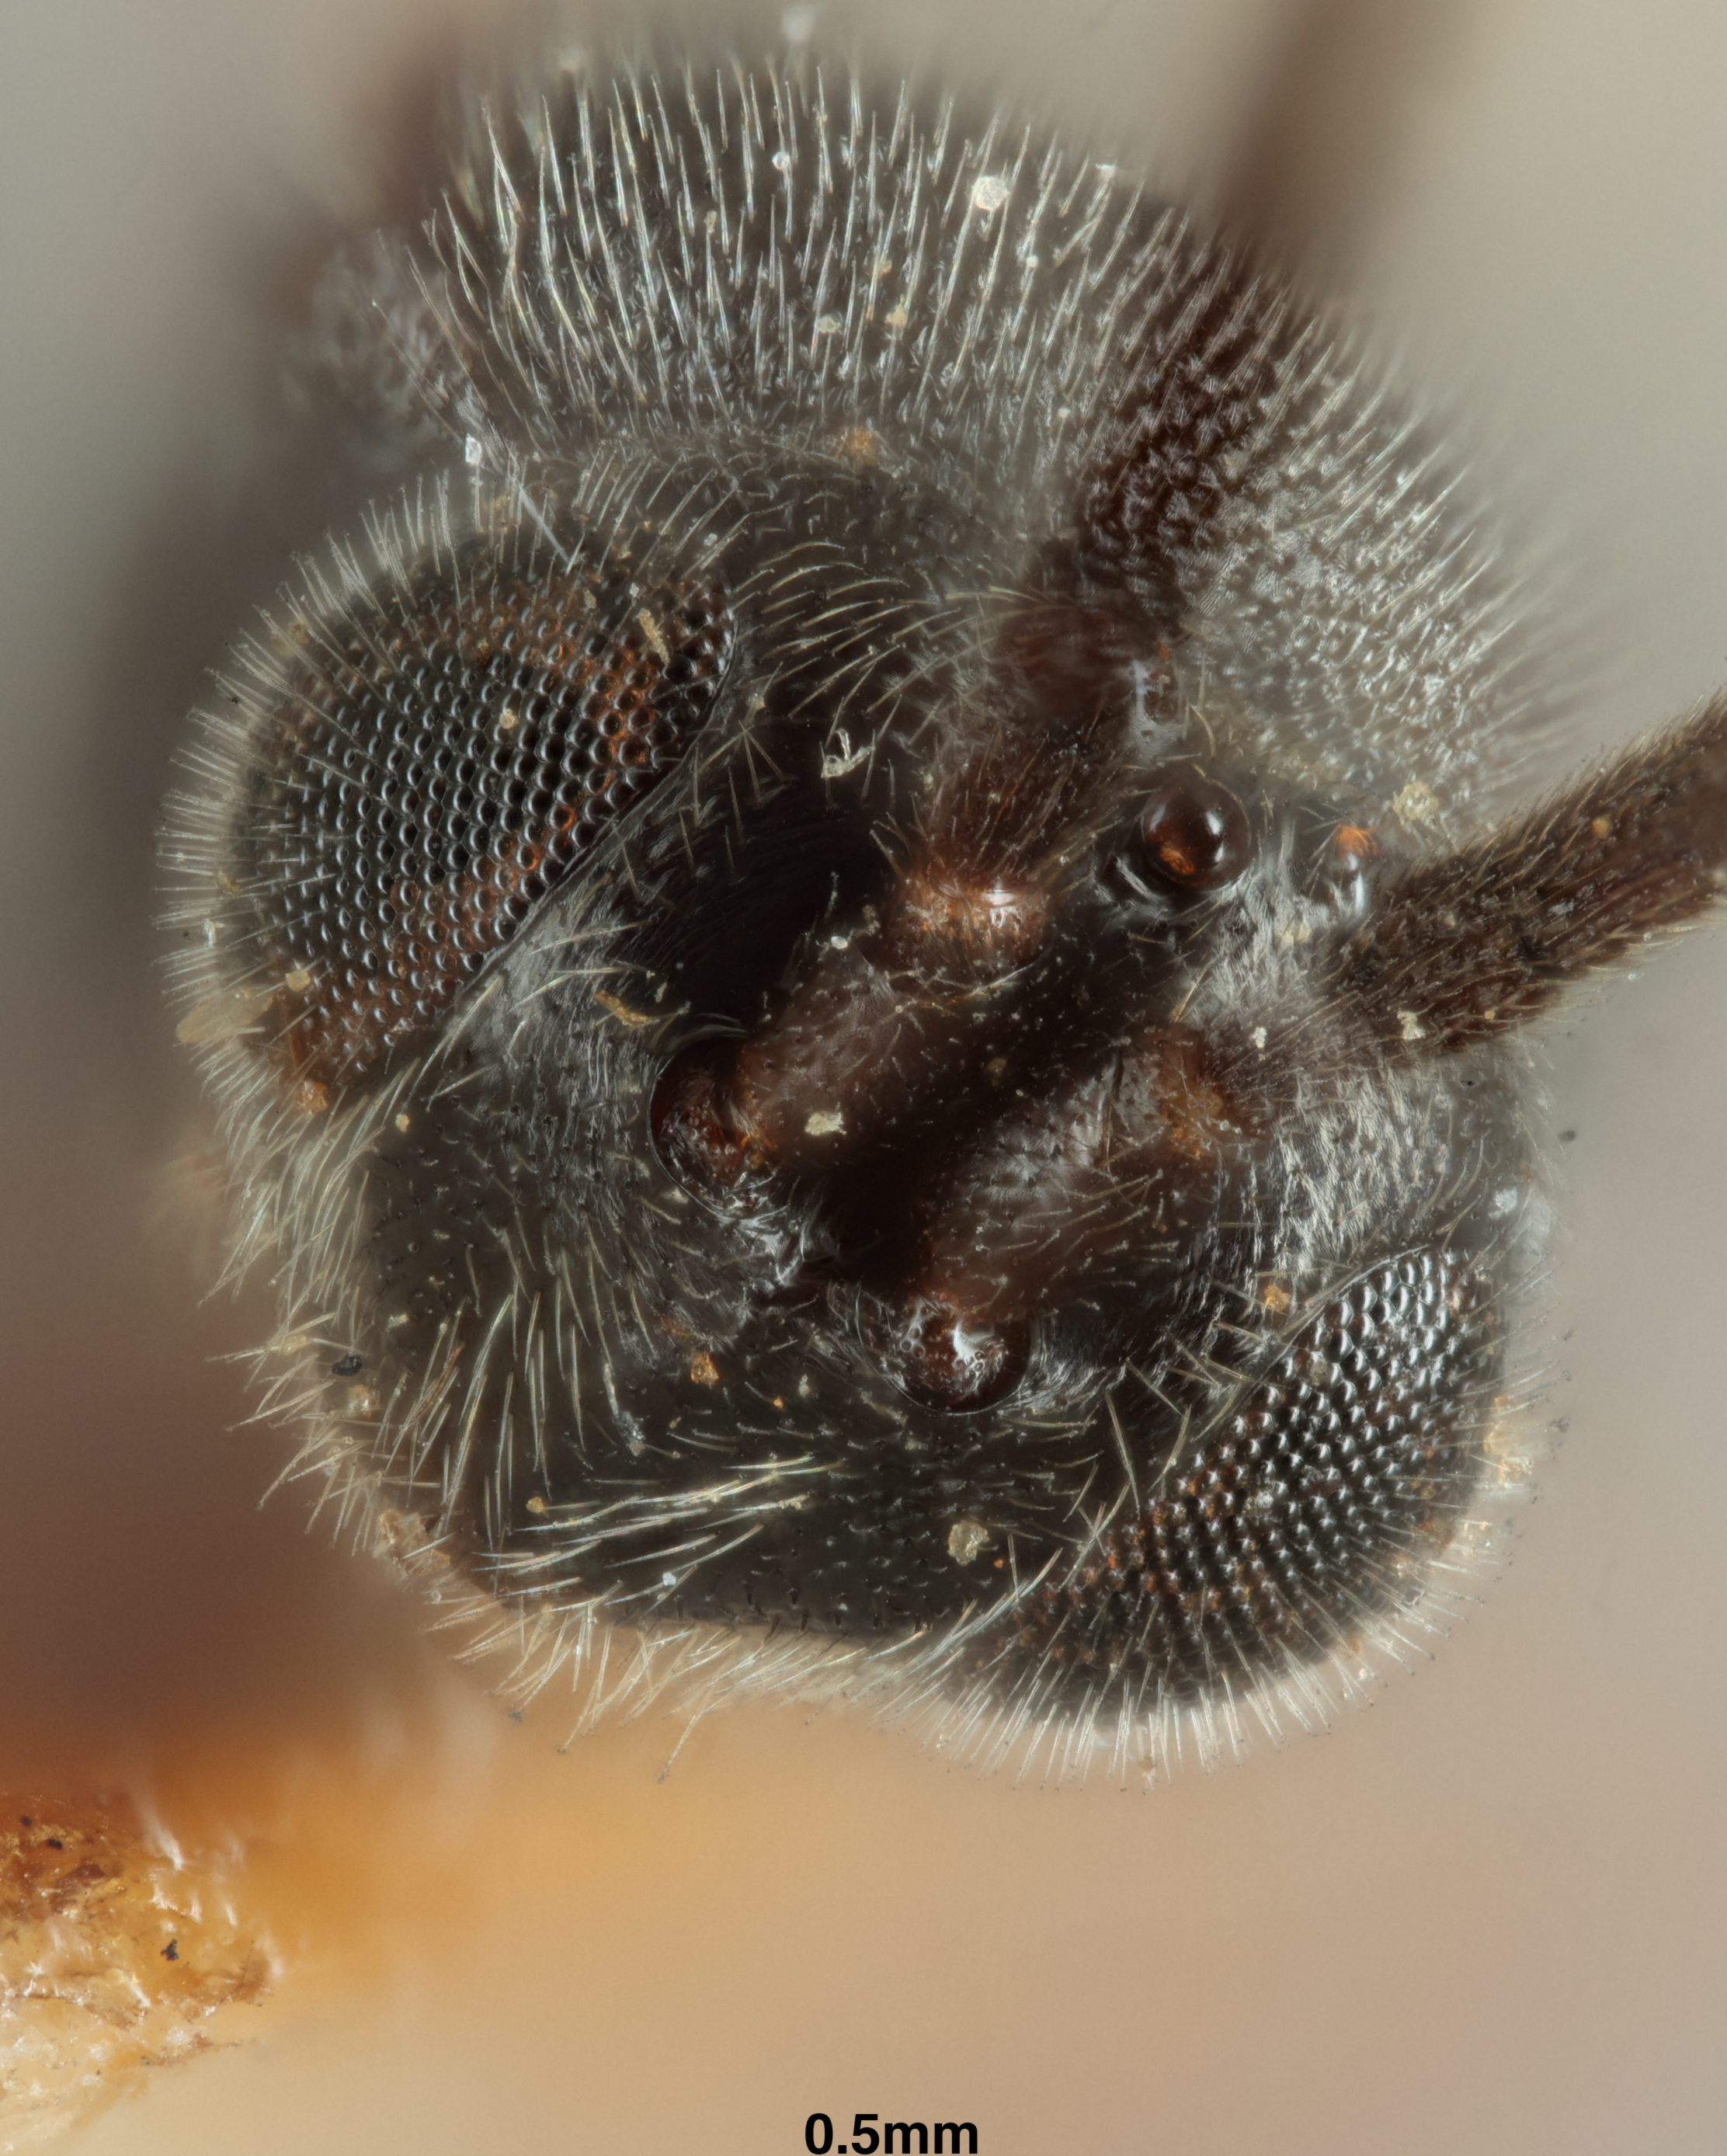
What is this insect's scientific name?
Apanteles smerdis
